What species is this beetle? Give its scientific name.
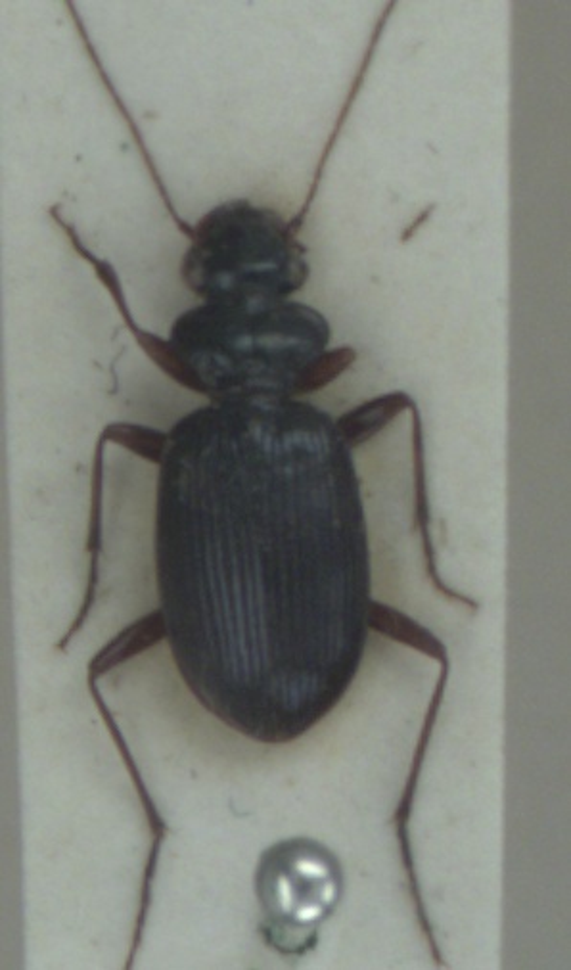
Leistus fulvibarbis
